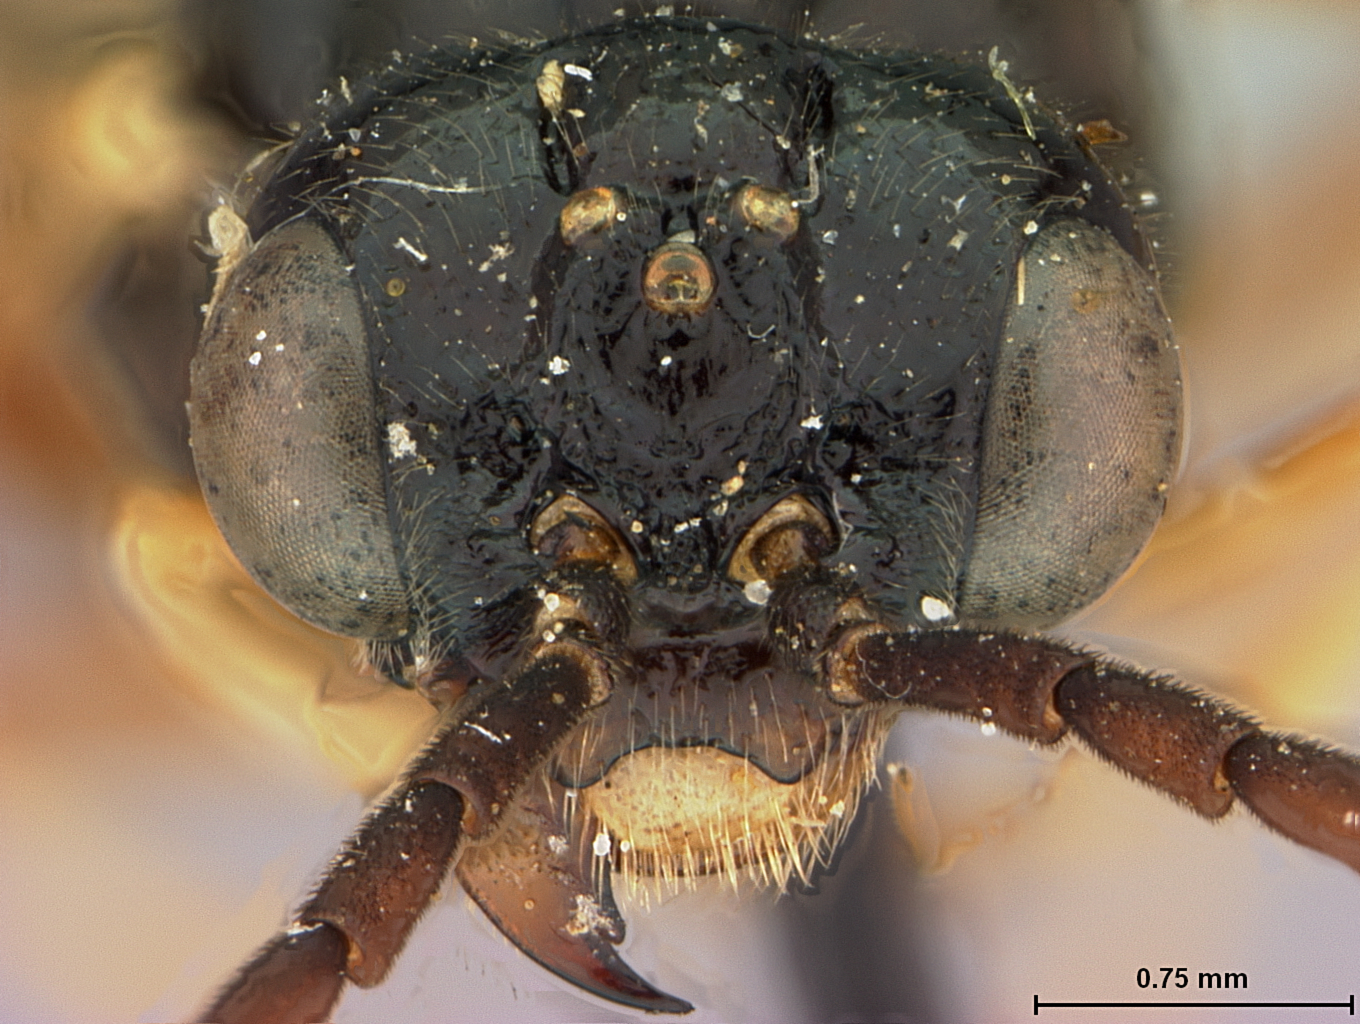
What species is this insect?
Dimorphopteryx pinguis
